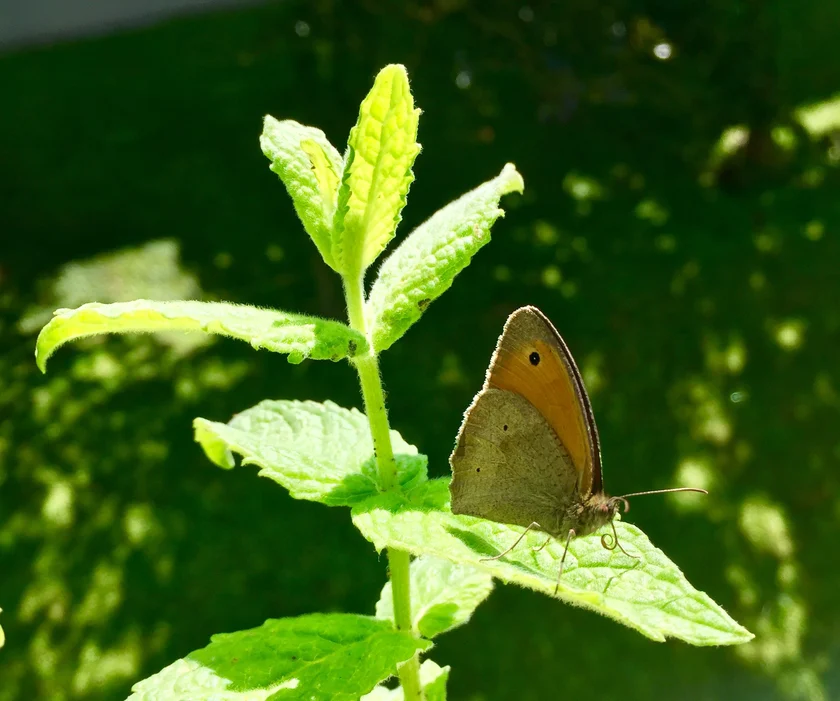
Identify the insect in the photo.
Maniola jurtina
